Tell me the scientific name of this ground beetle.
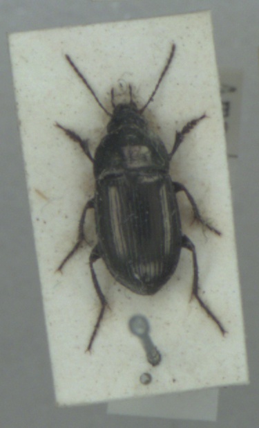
Amara lunicollis
